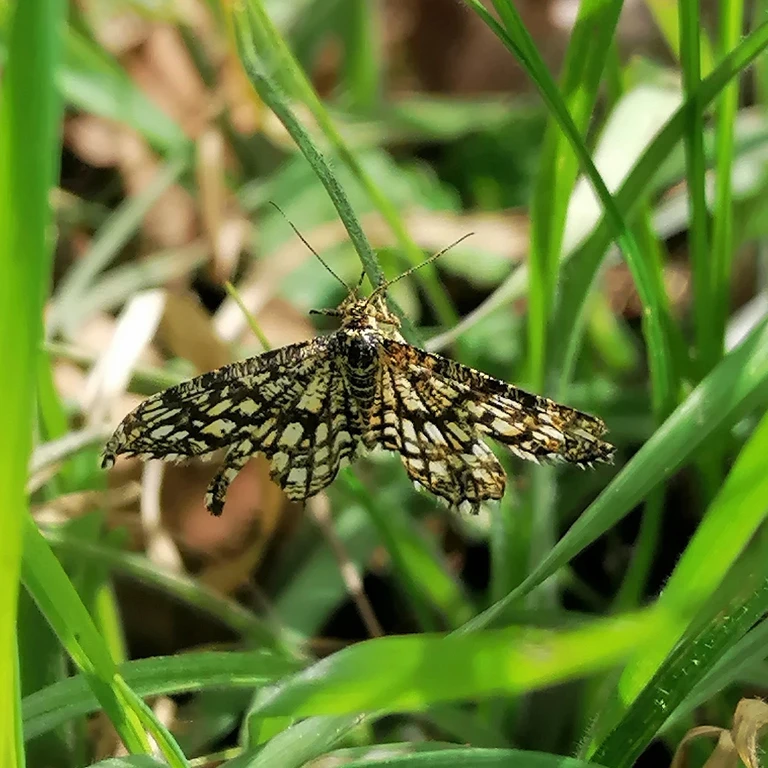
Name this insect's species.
Chiasmia clathrata
